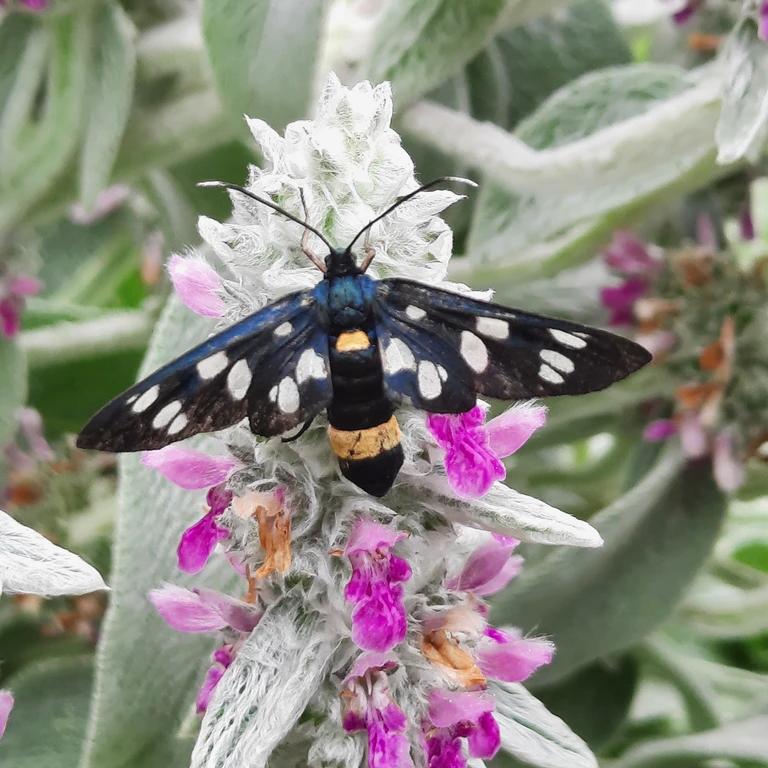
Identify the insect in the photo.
Amata phegea
